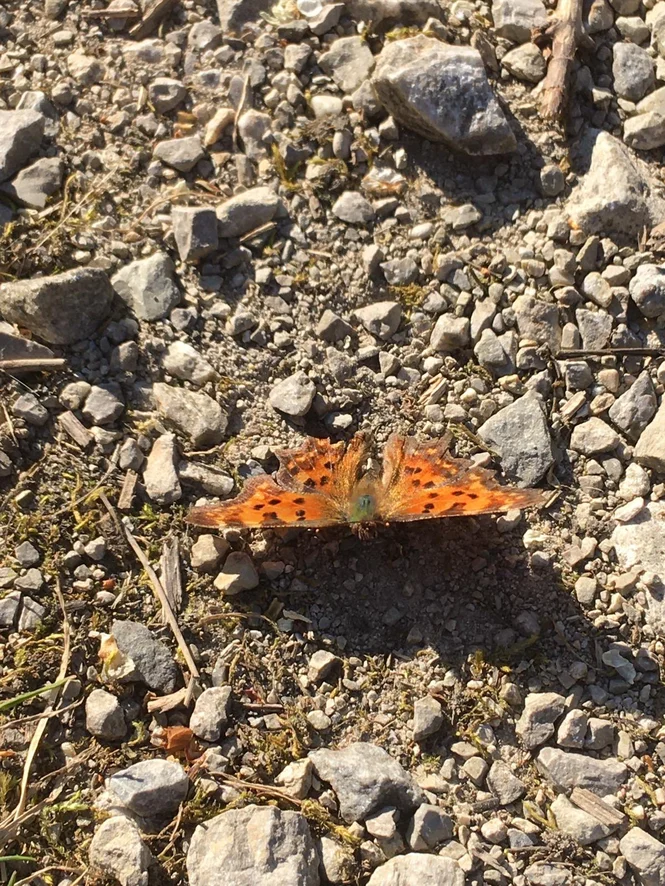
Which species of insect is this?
Polygonia c-album
